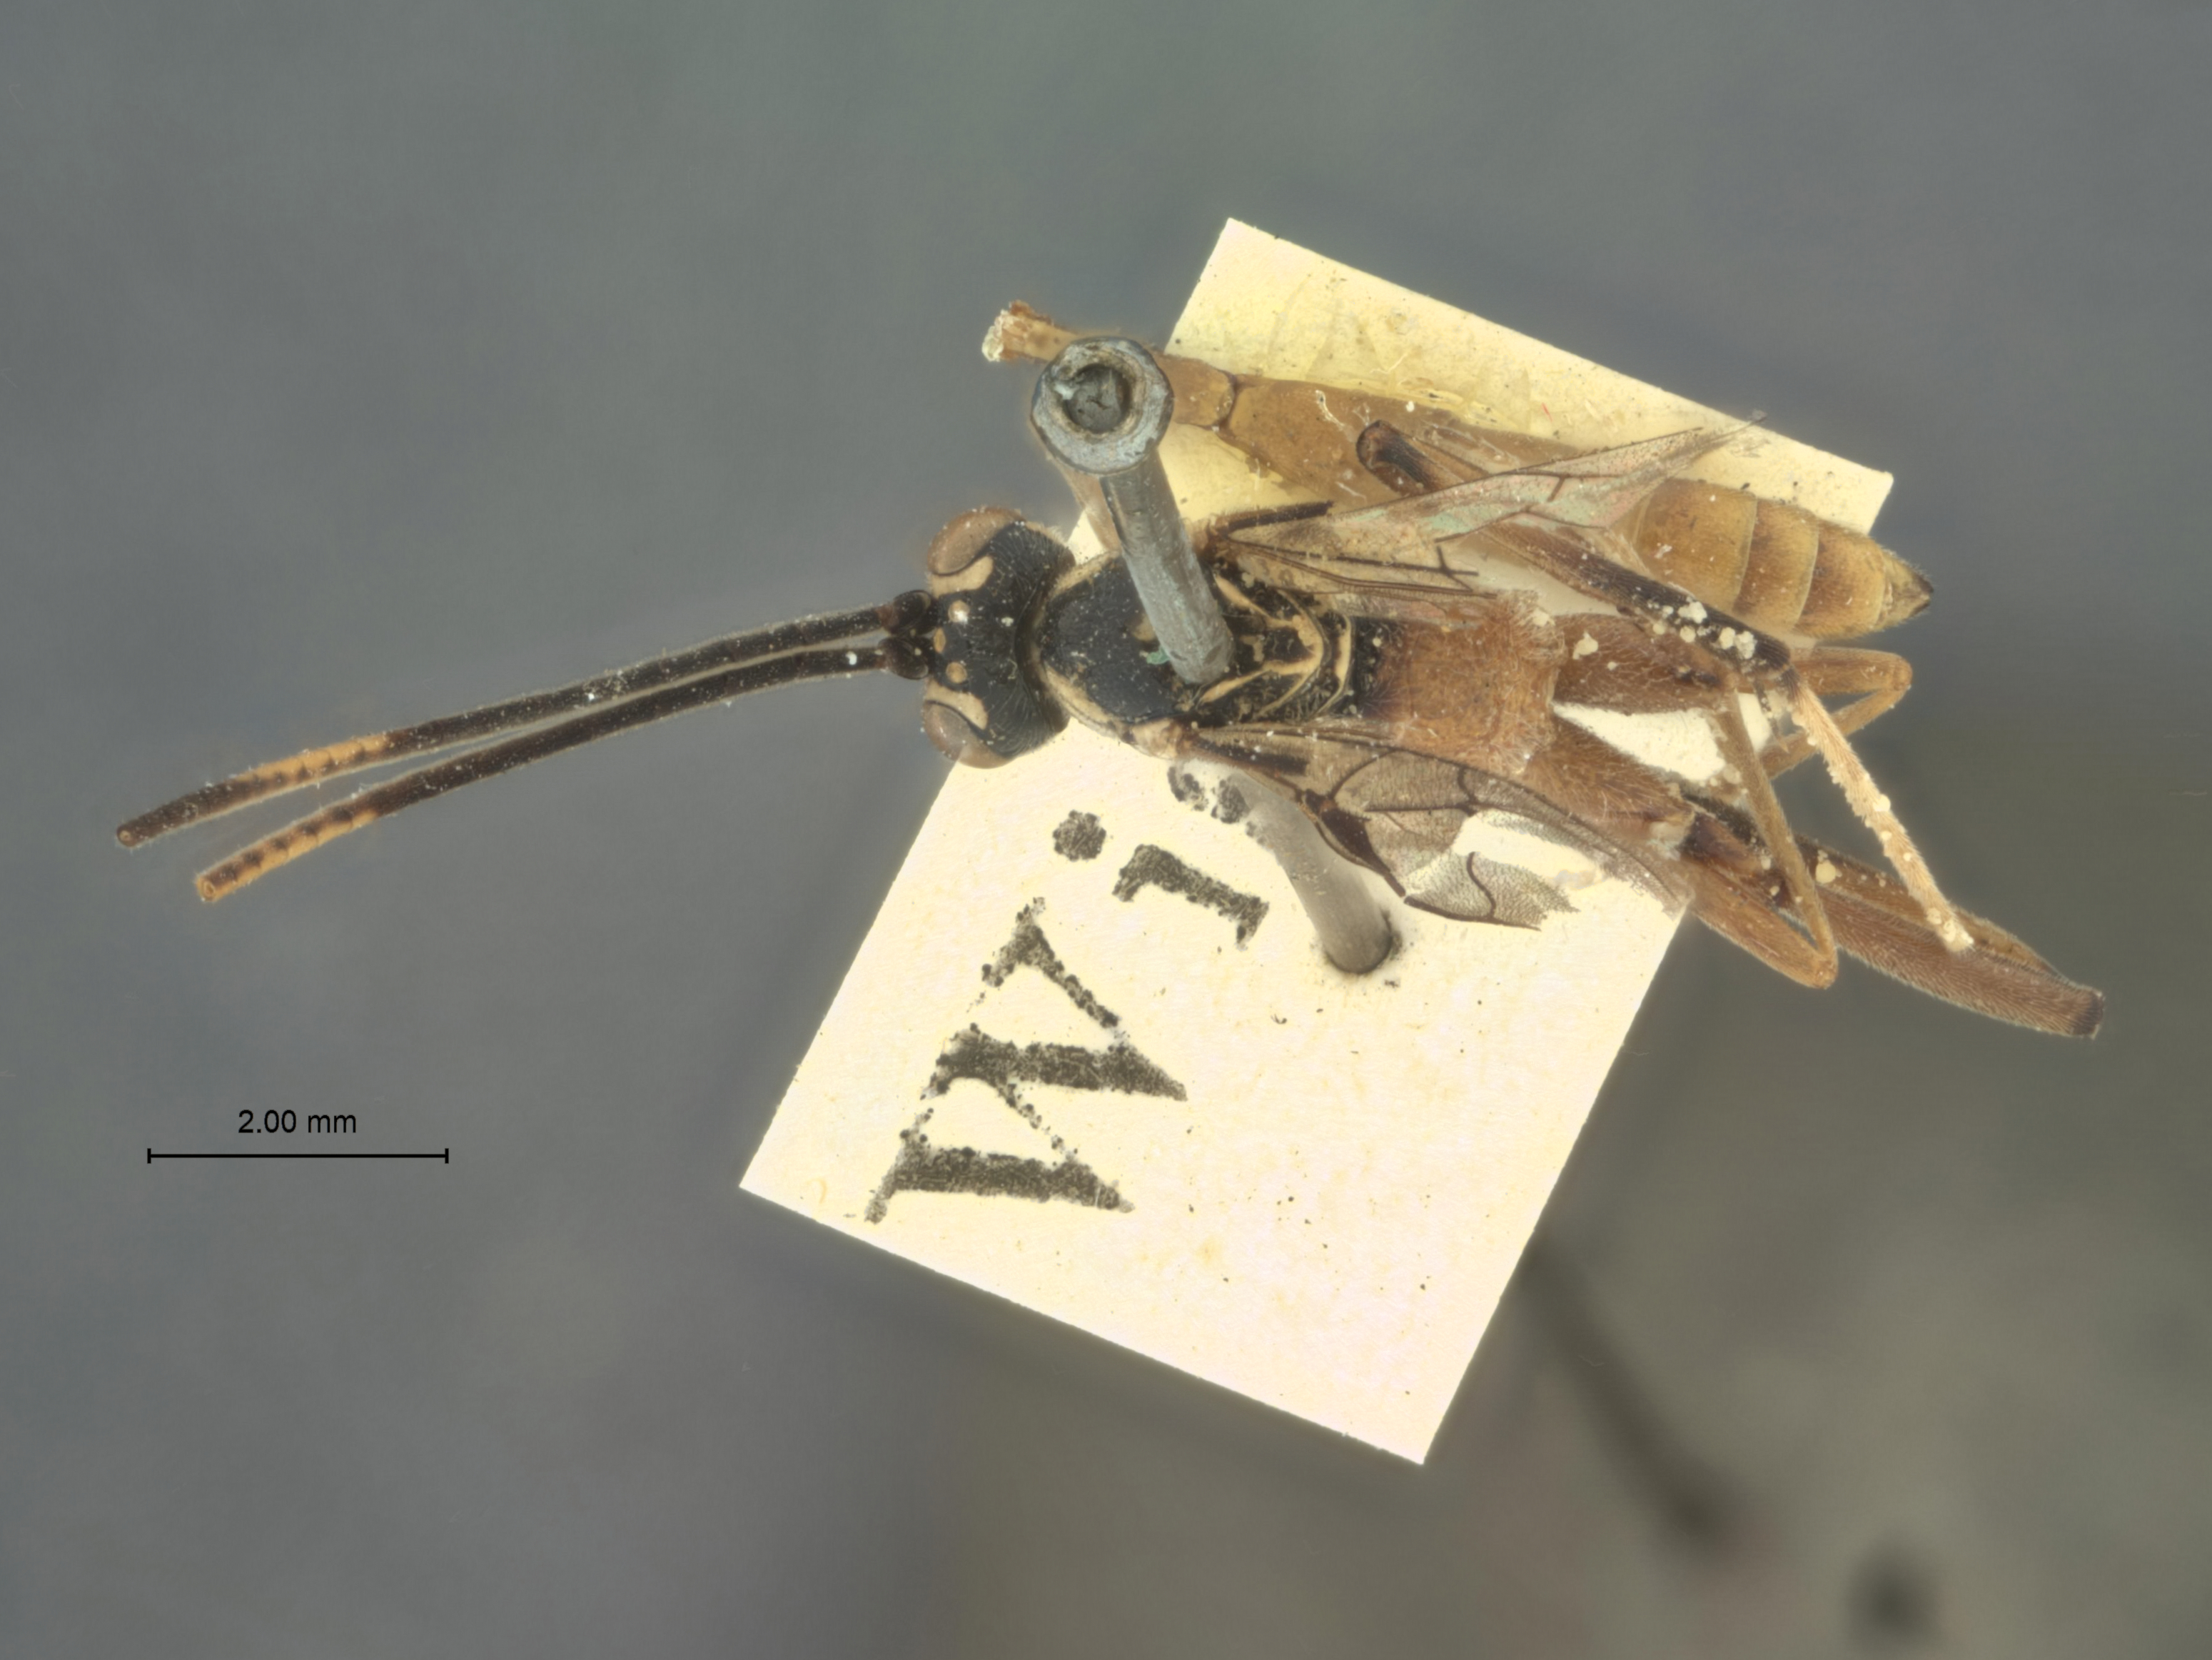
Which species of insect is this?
Mesostenus erythrogaster
